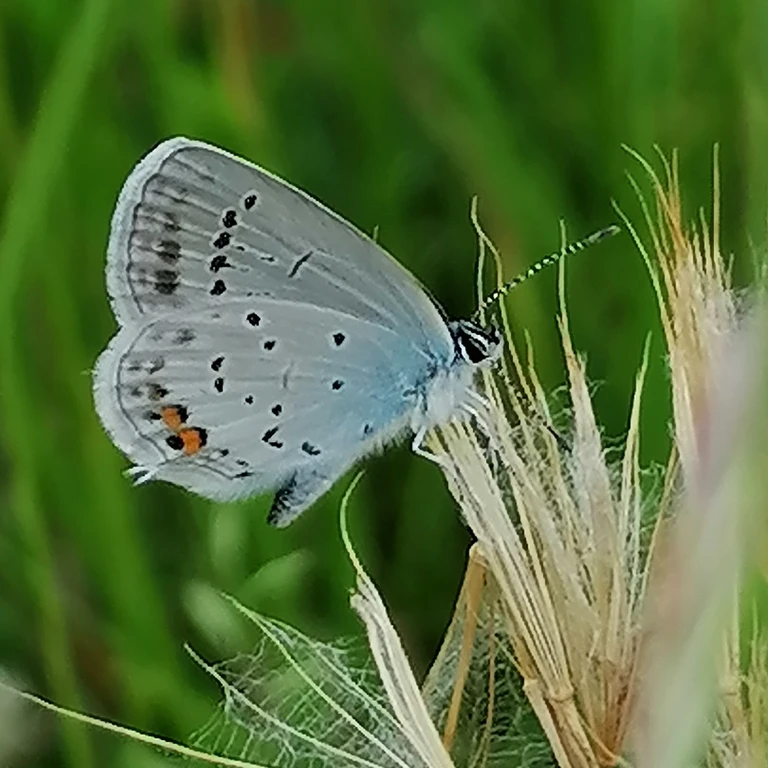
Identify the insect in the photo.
Cupido argiades (also Elkalyce argiades)
